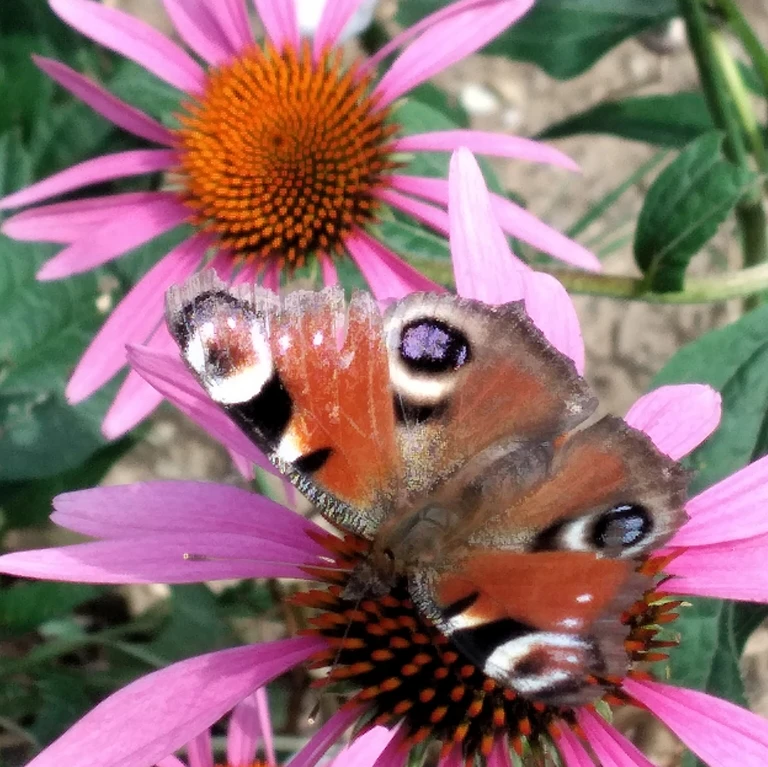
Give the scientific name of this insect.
Aglais io
